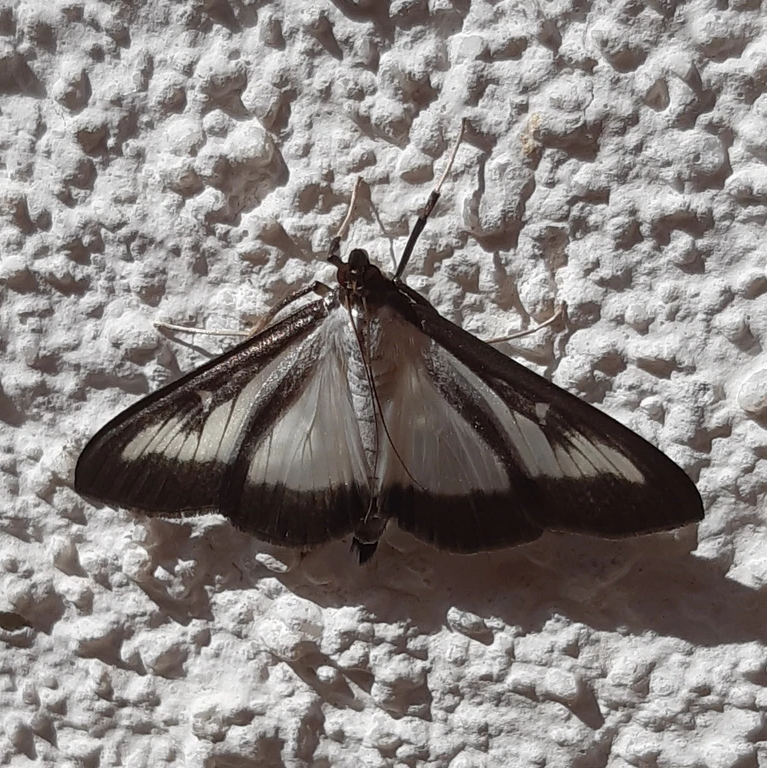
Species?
Cydalima perspectalis
